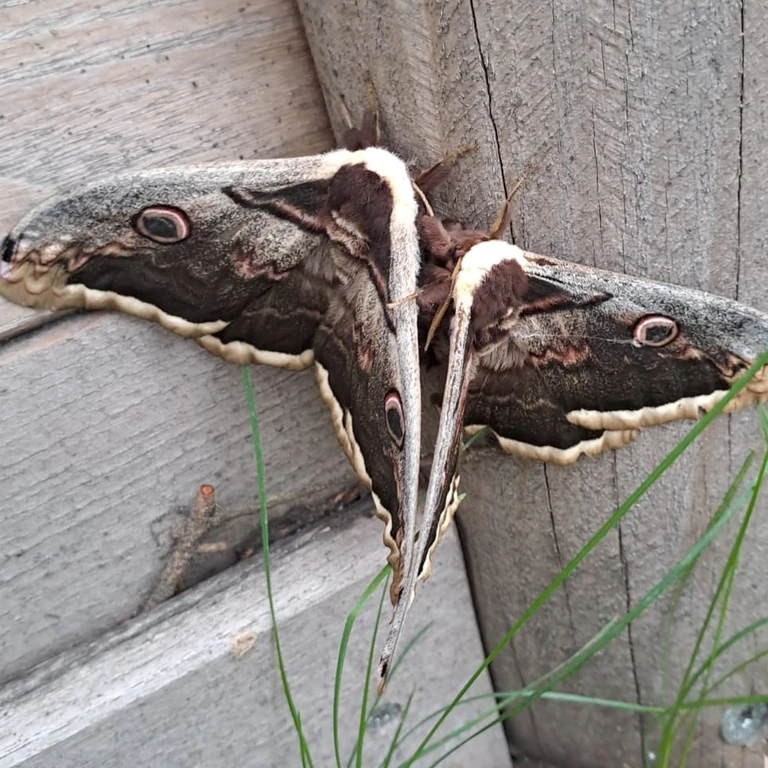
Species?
Saturnia pyri
